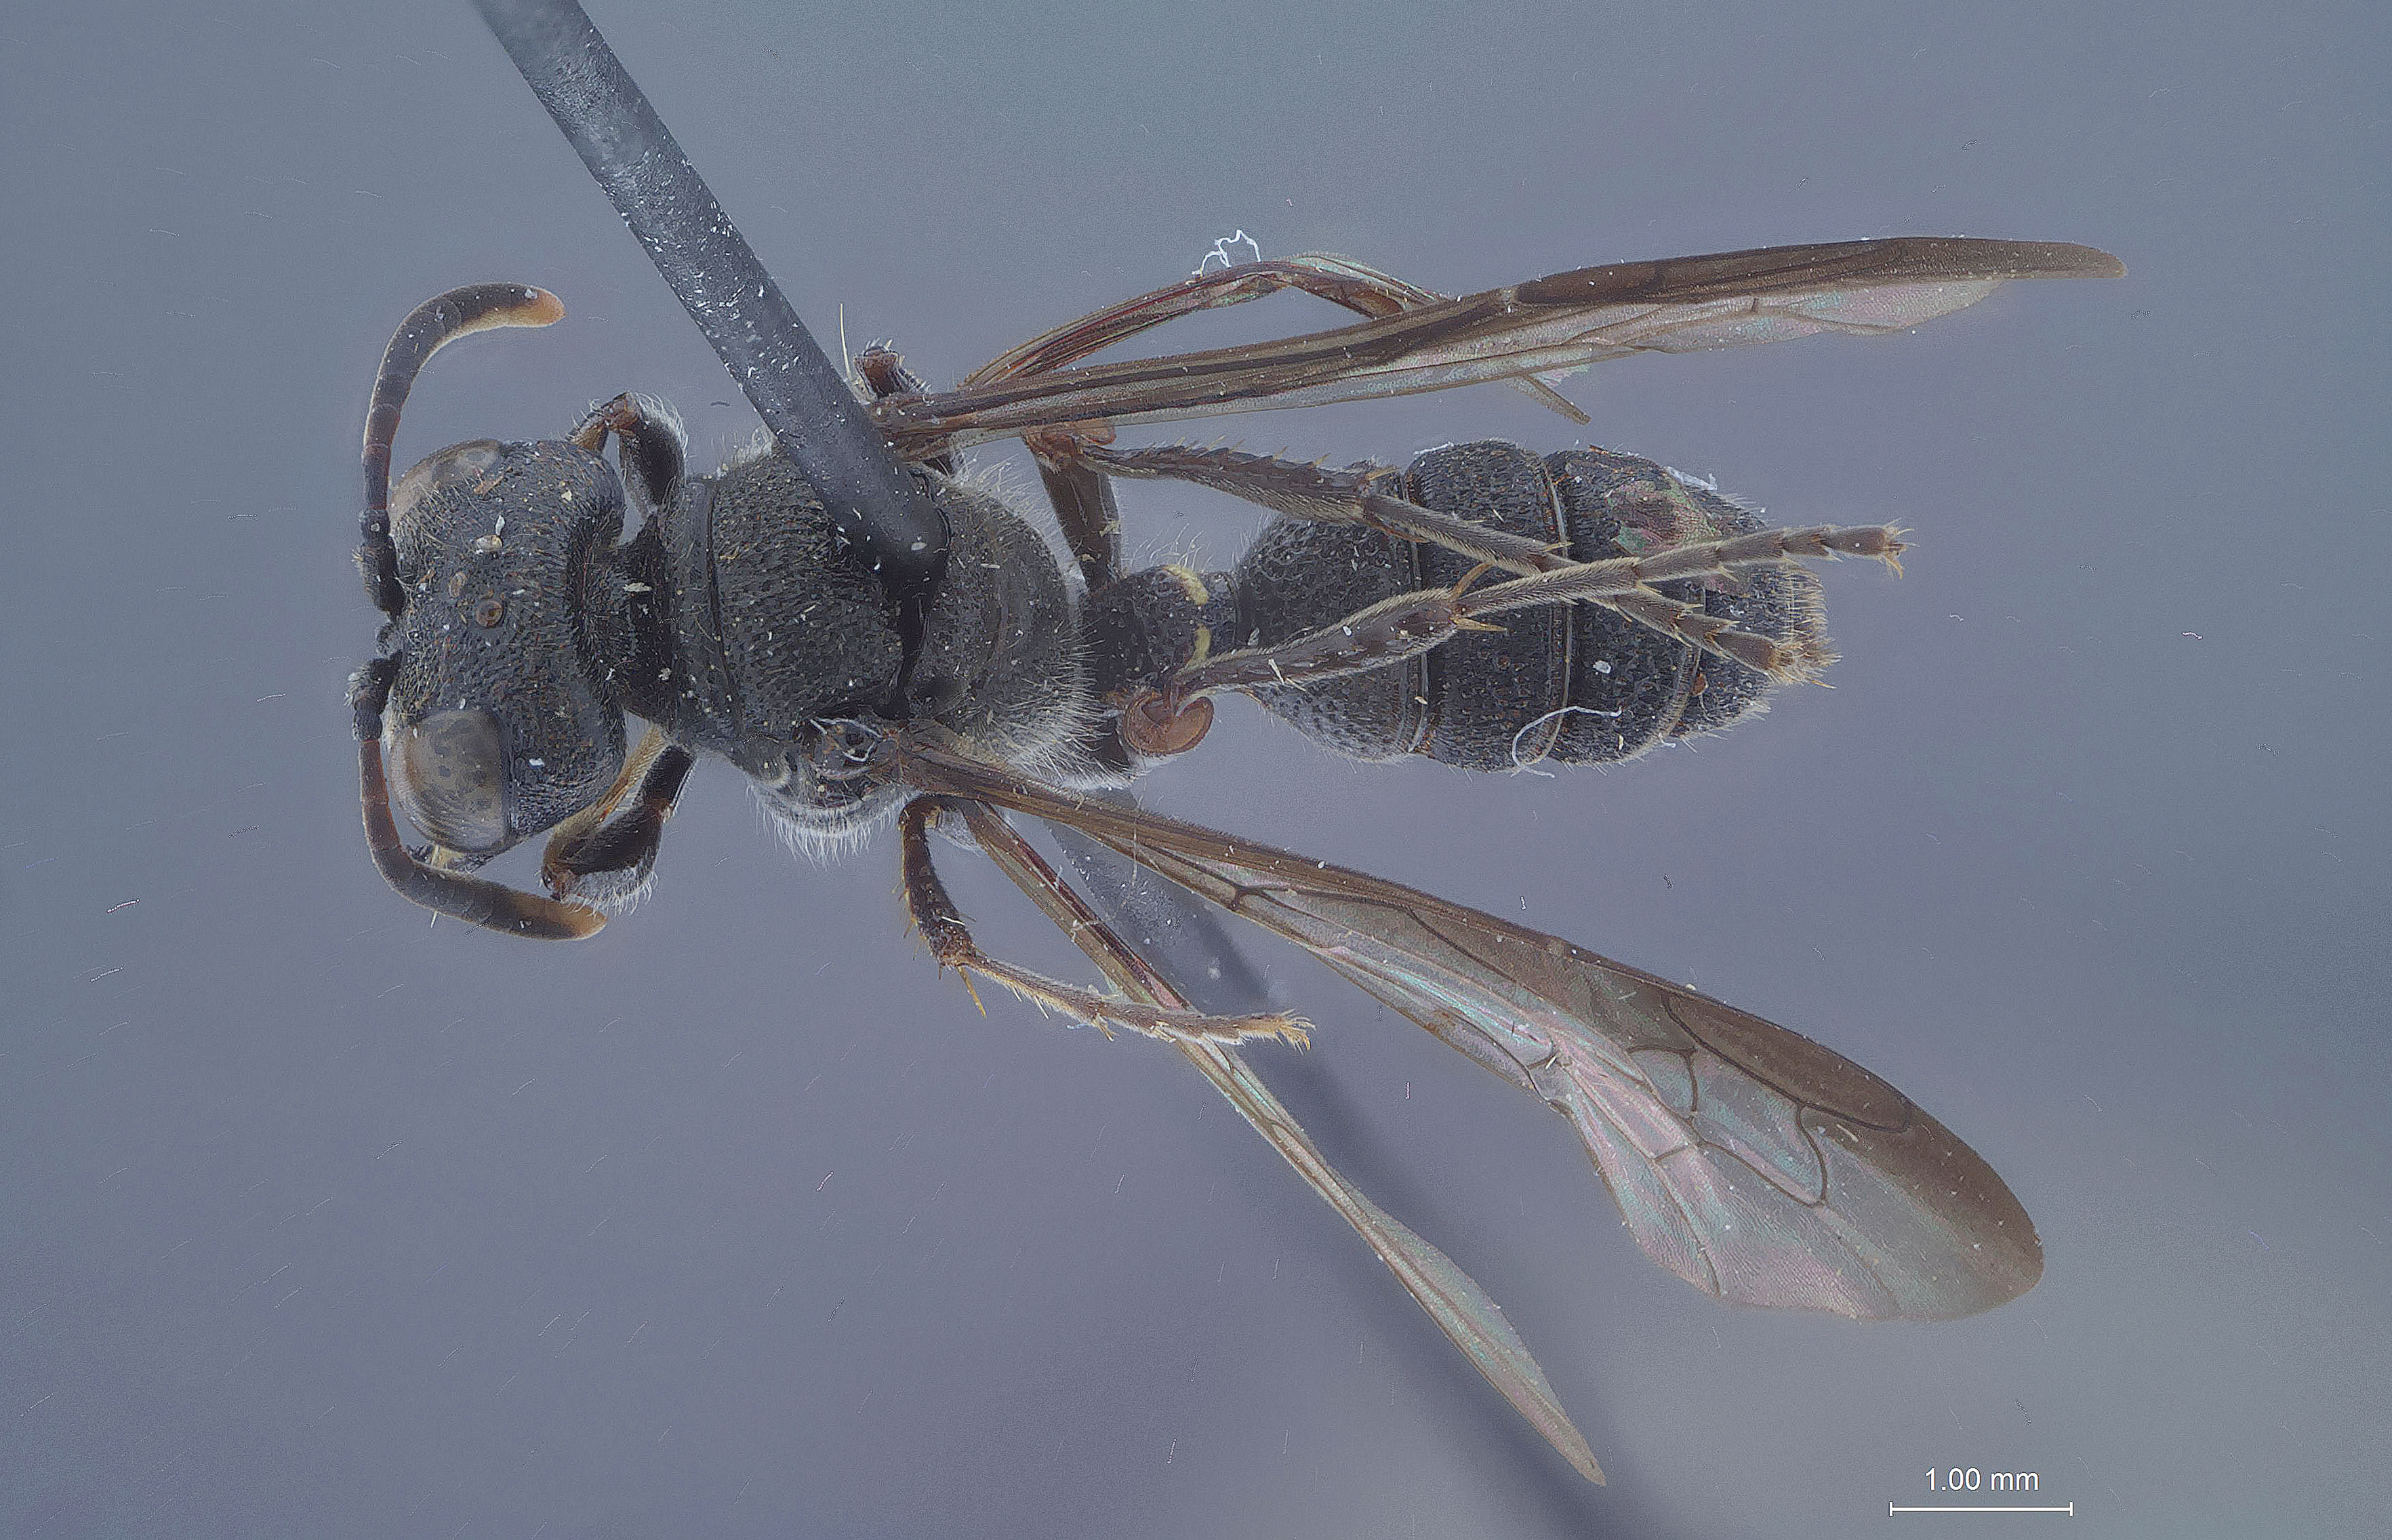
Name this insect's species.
Cerceris oaxaca
